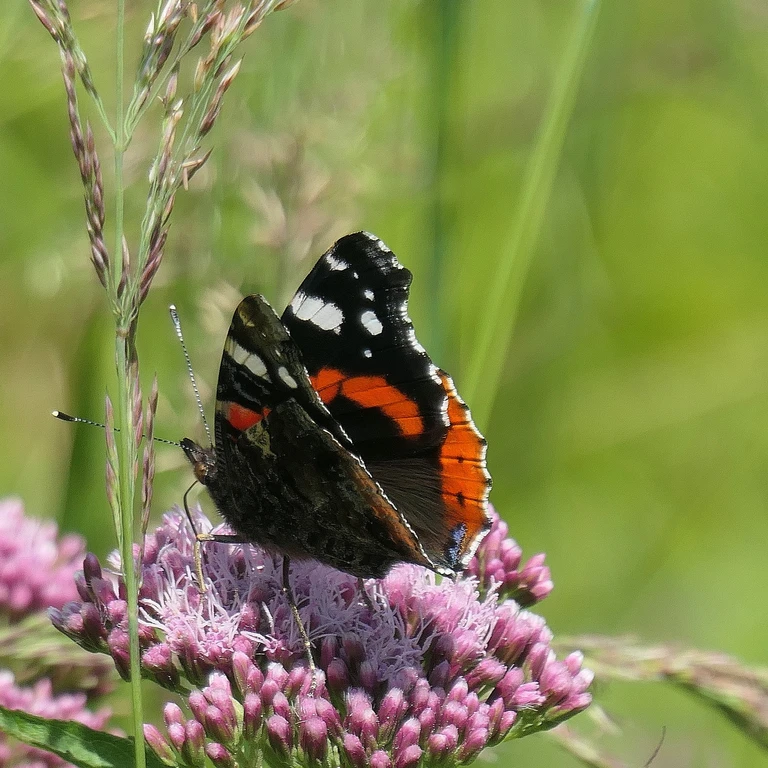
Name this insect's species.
Vanessa atalanta
